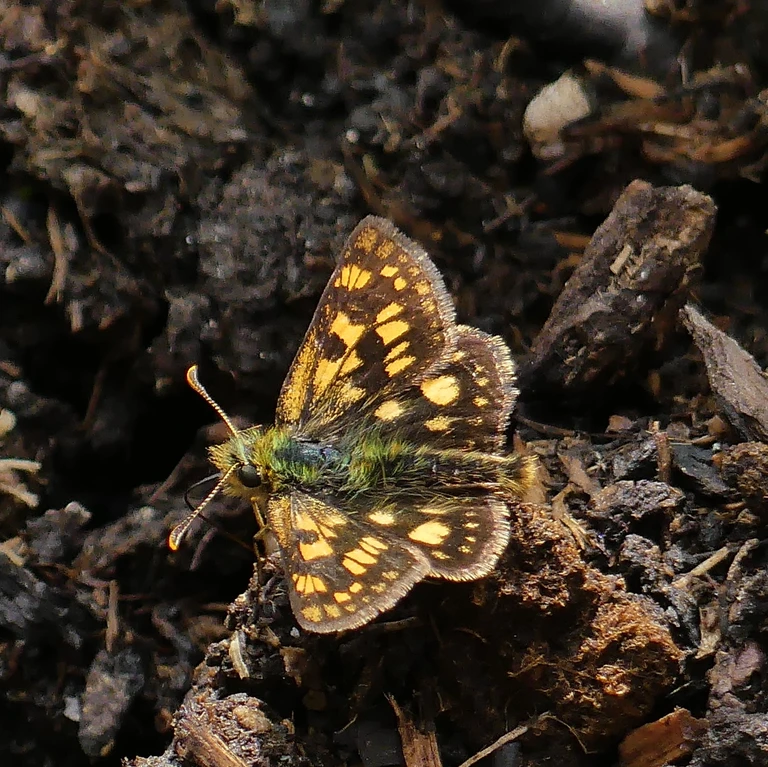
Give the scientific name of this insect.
Carterocephalus palaemon
